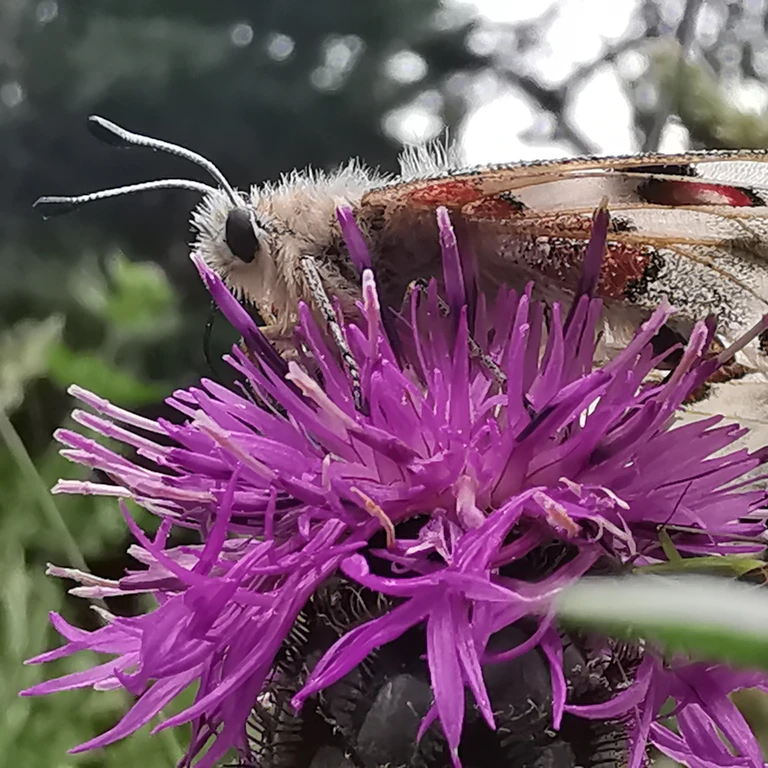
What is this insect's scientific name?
Parnassius apollo
